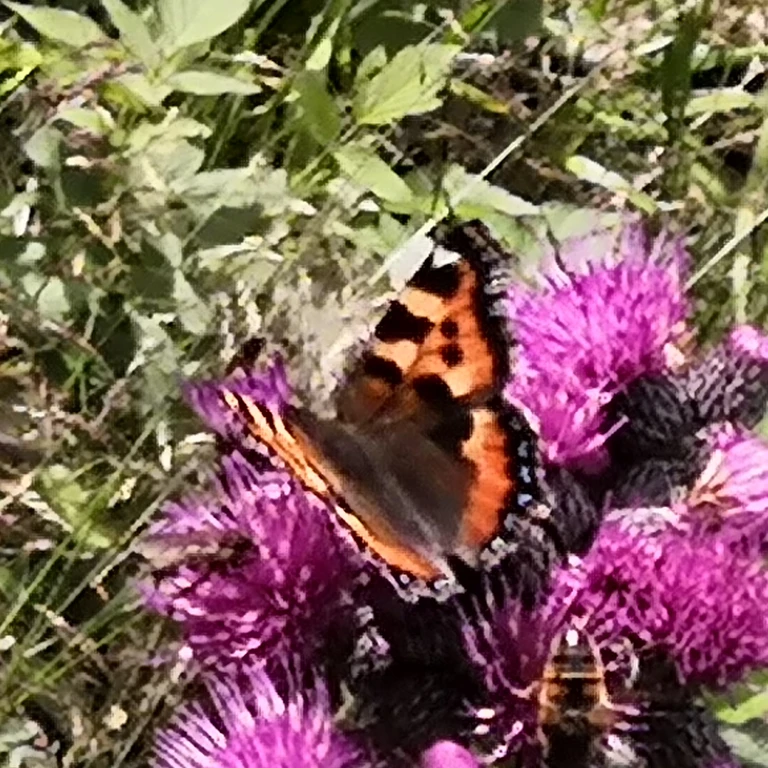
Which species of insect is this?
Aglais urticae
